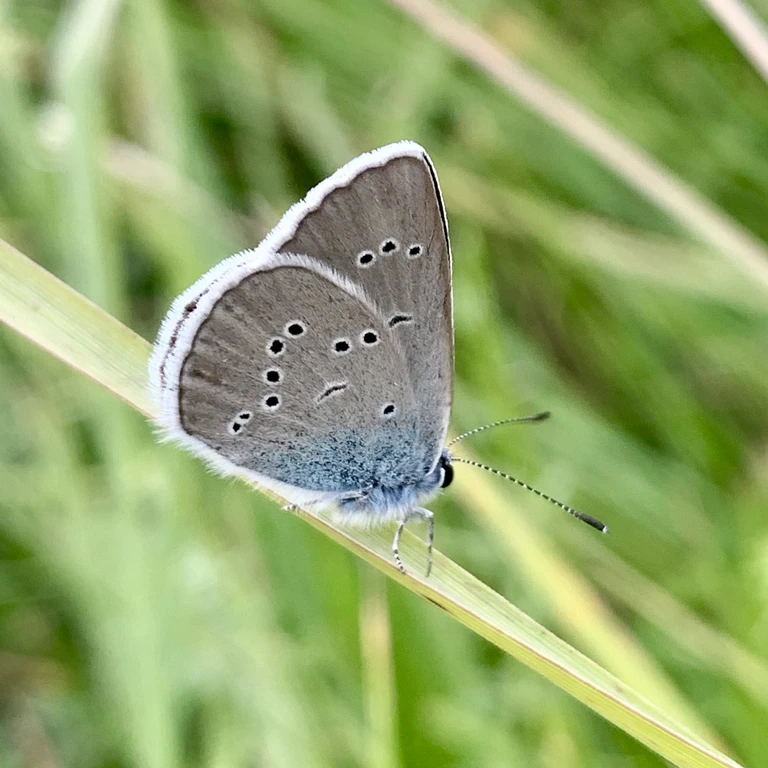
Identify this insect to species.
Cyaniris semiargus
